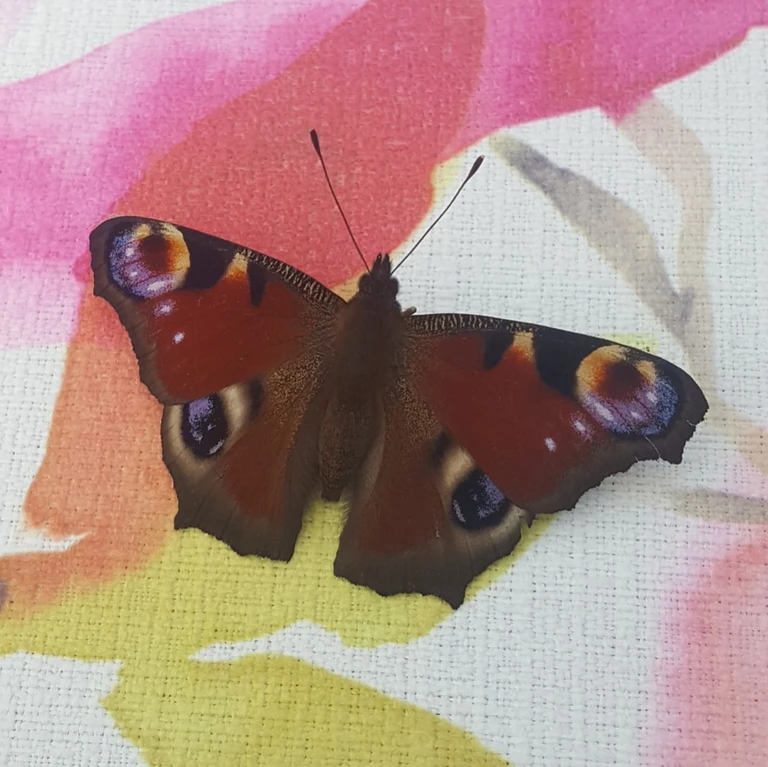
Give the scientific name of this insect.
Aglais io
